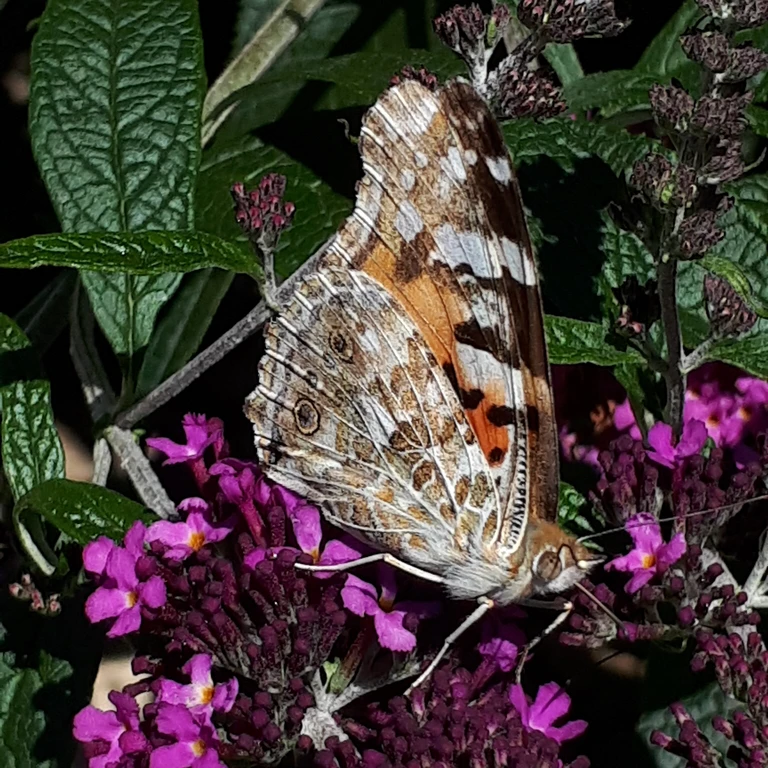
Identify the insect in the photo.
Vanessa cardui
